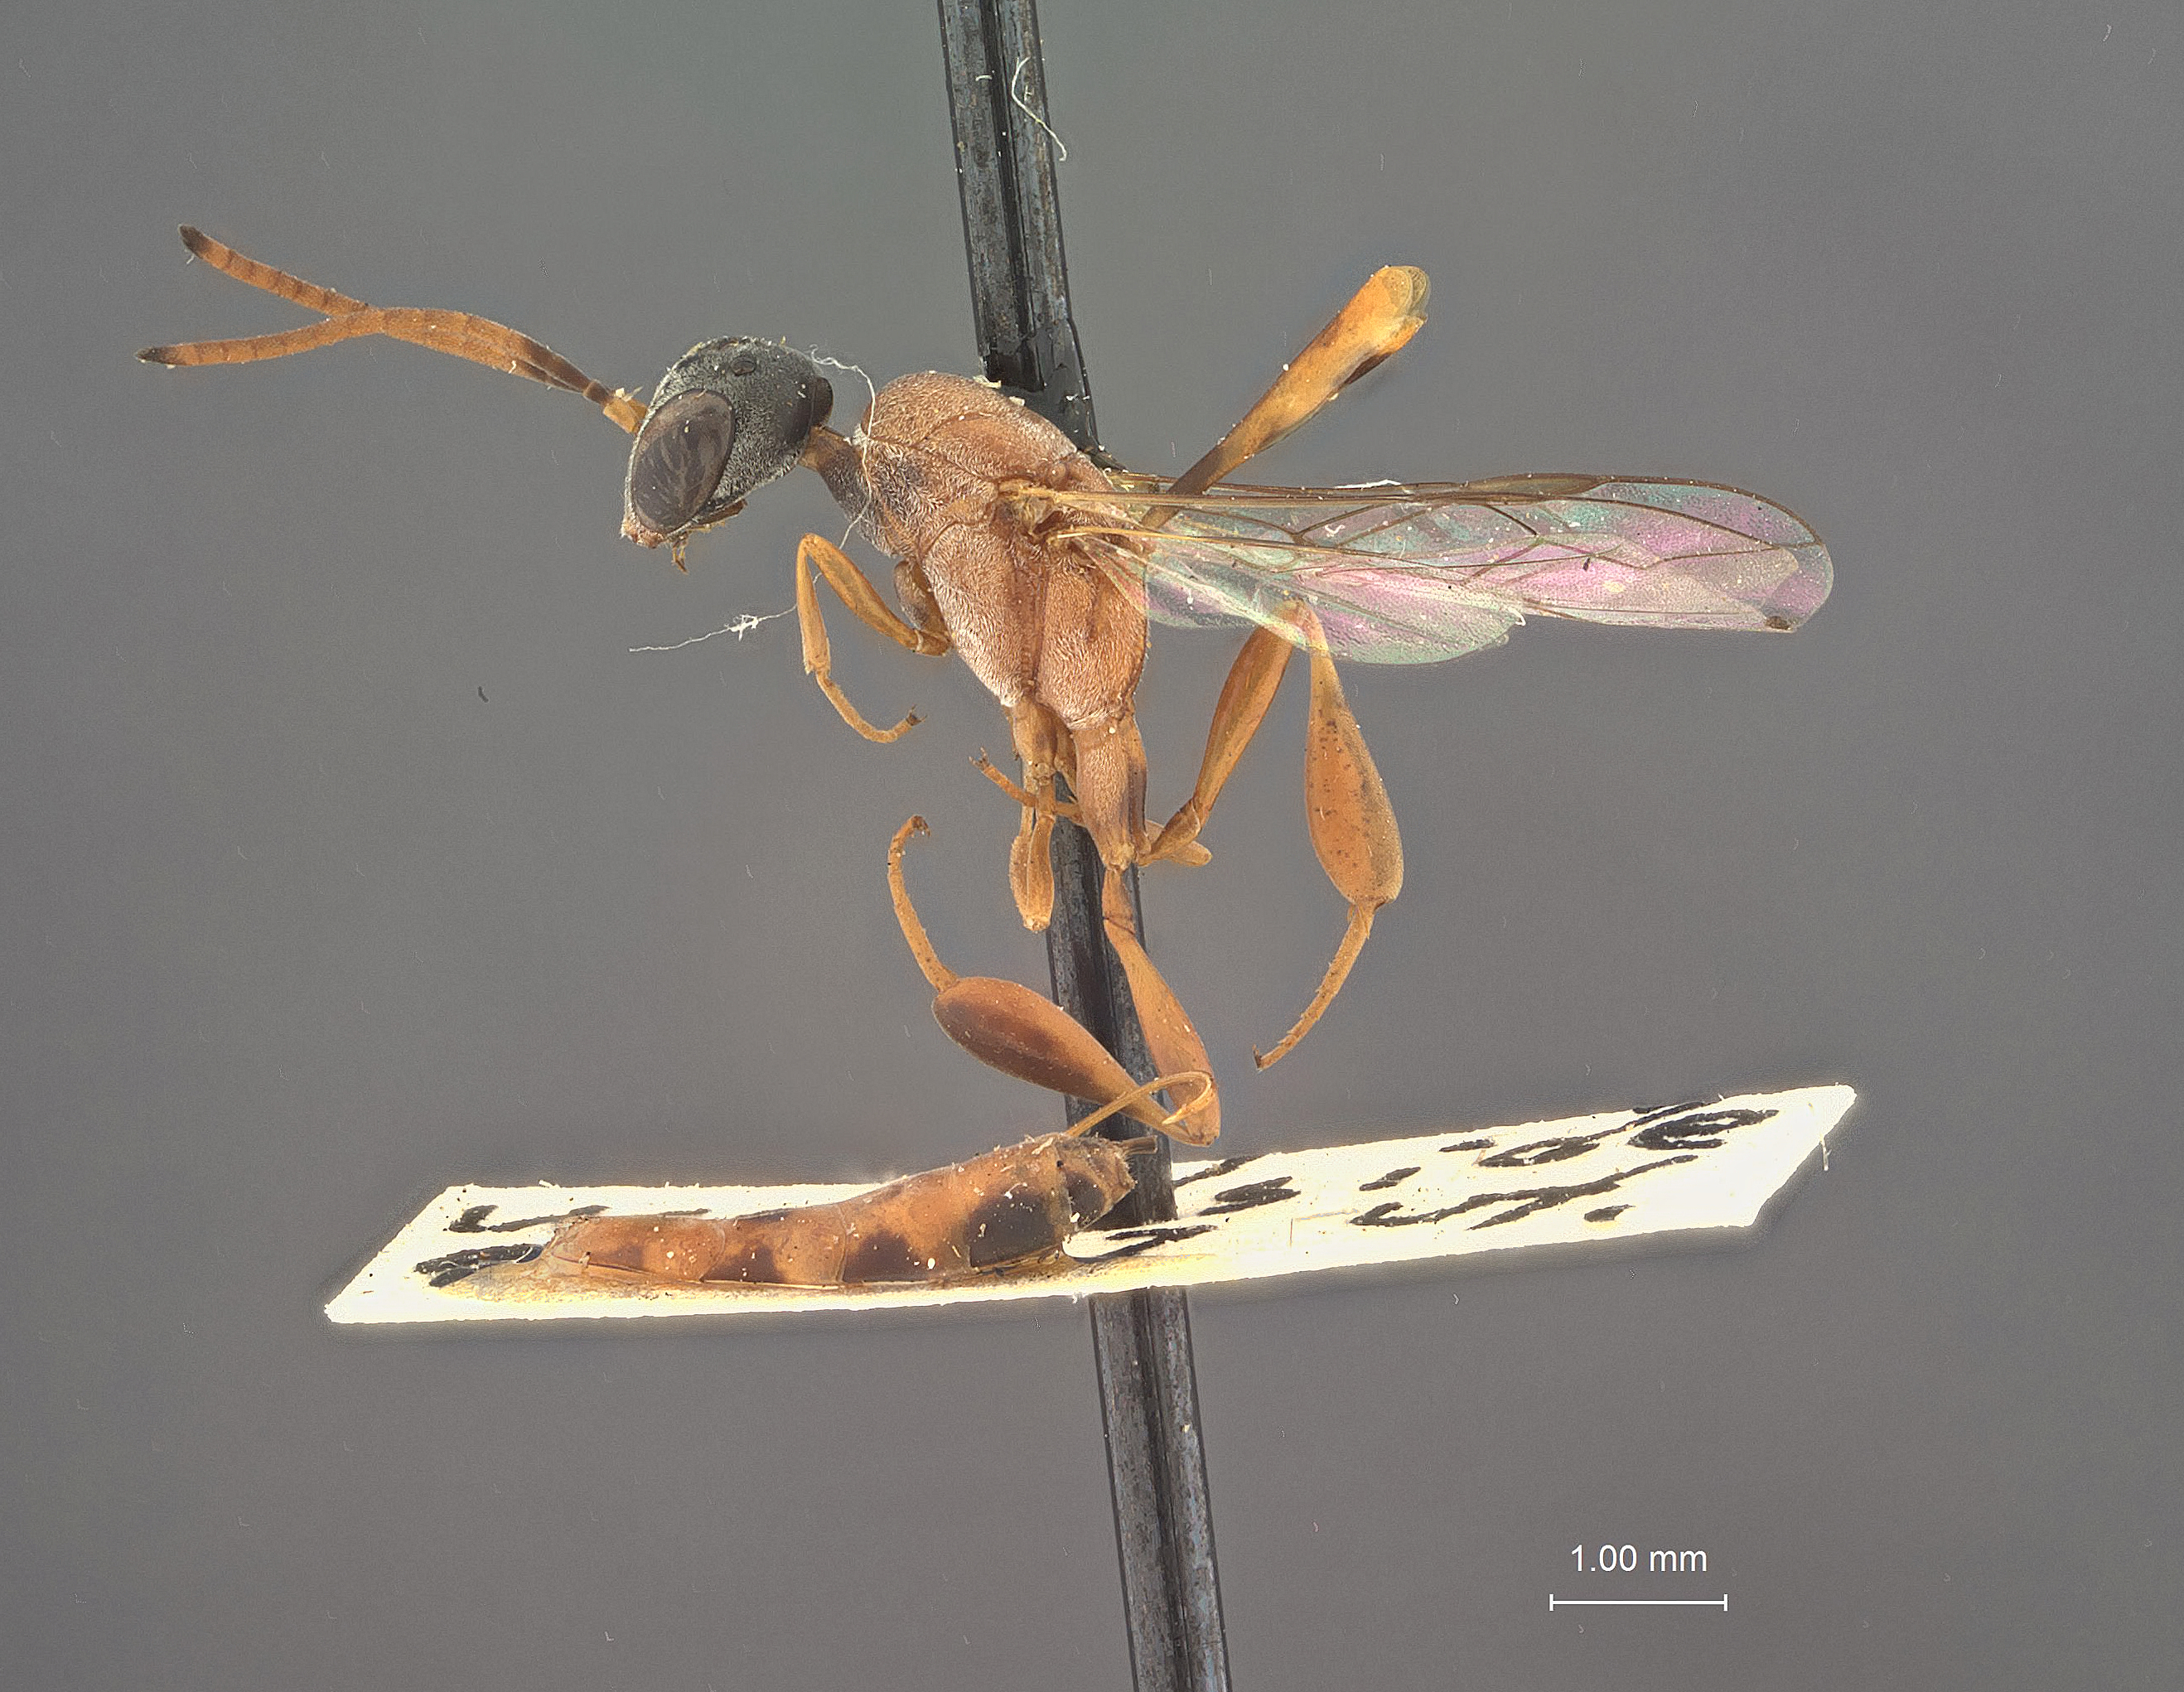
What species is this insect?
Gasteruption assectator
